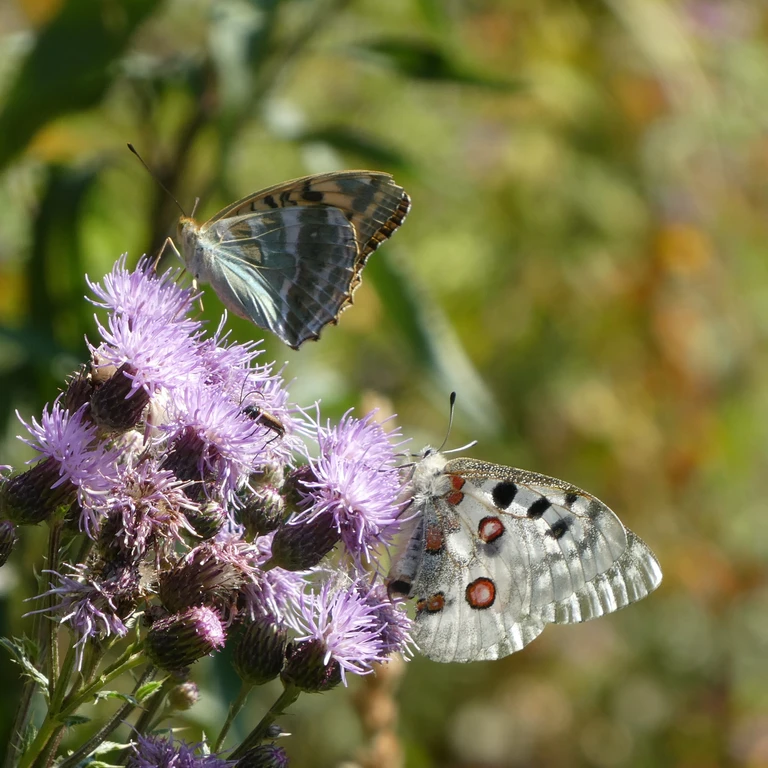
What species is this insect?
Parnassius apollo
